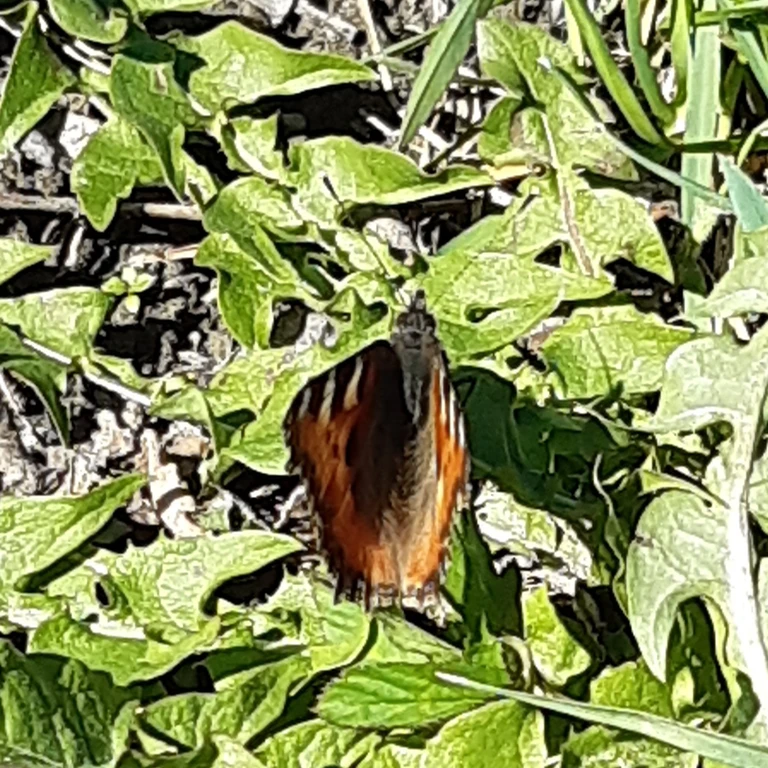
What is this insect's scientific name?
Aglais urticae
